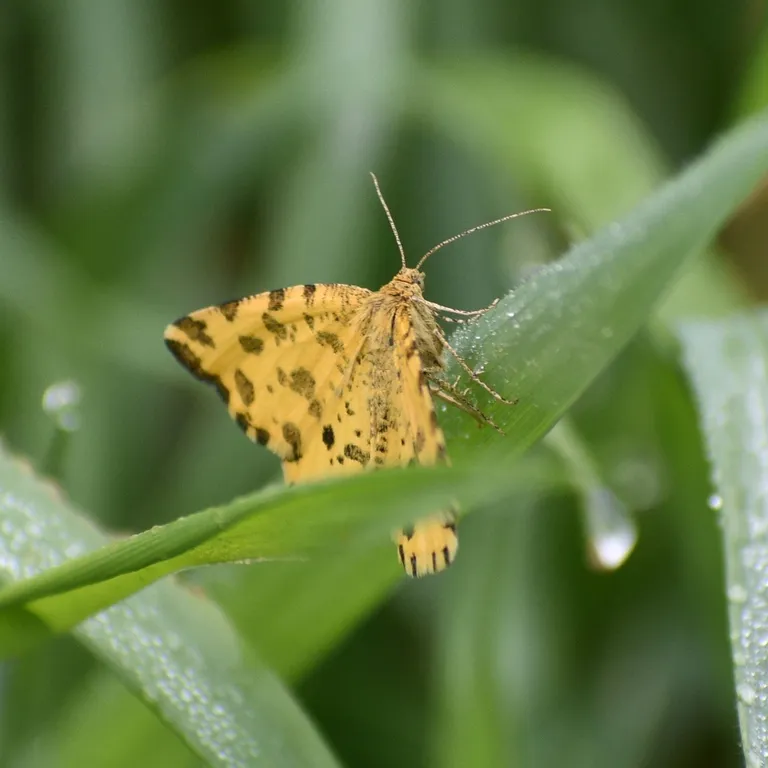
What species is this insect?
Pseudopanthera macularia
